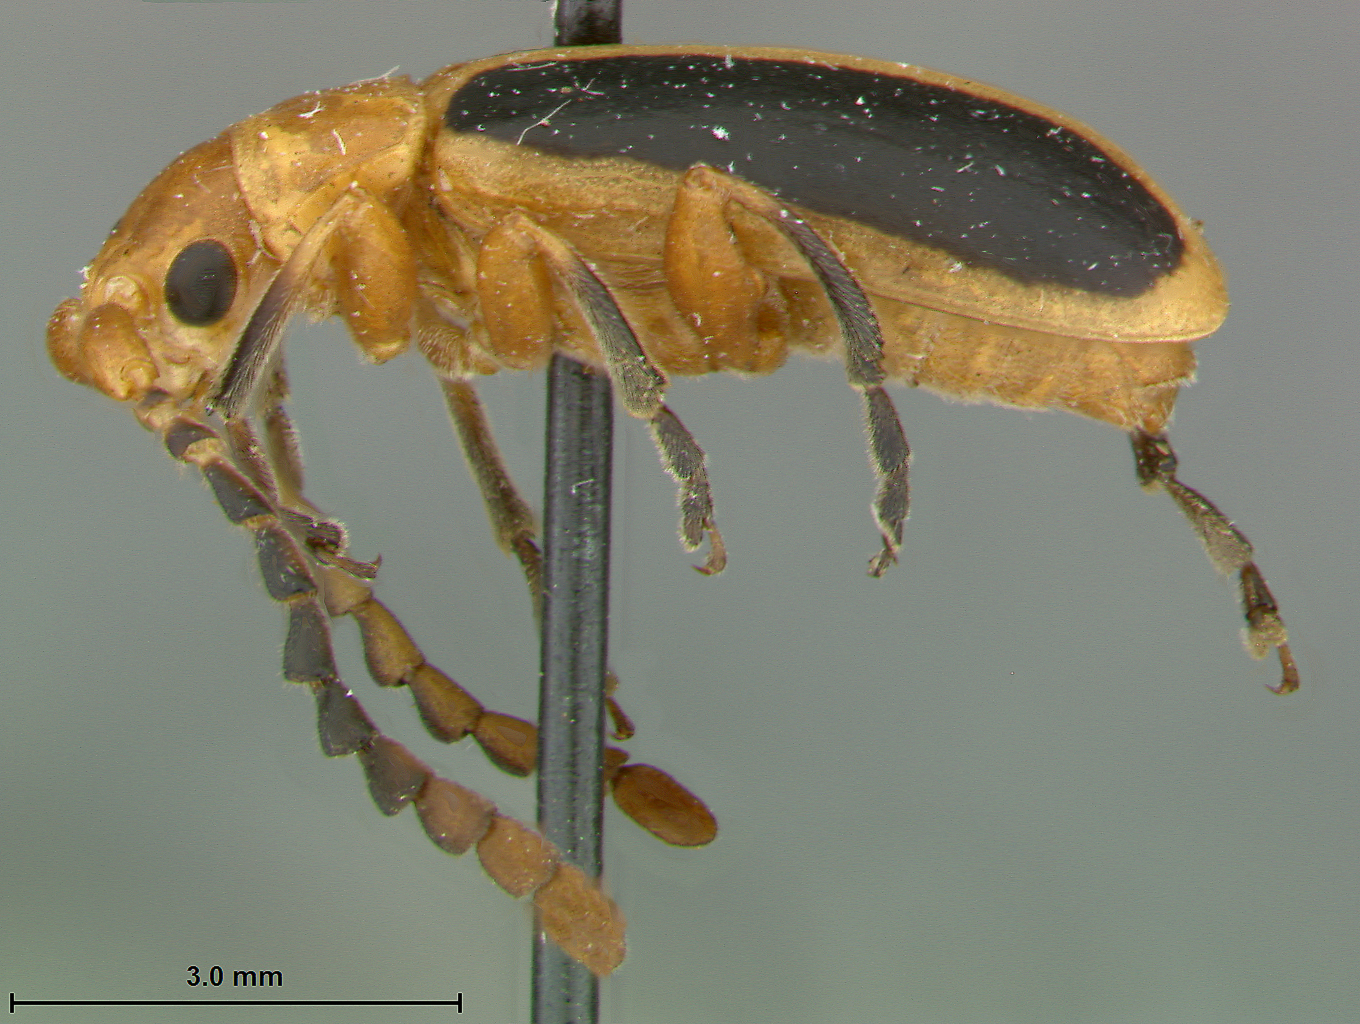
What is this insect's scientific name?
Phyllobrotica physostegiae
